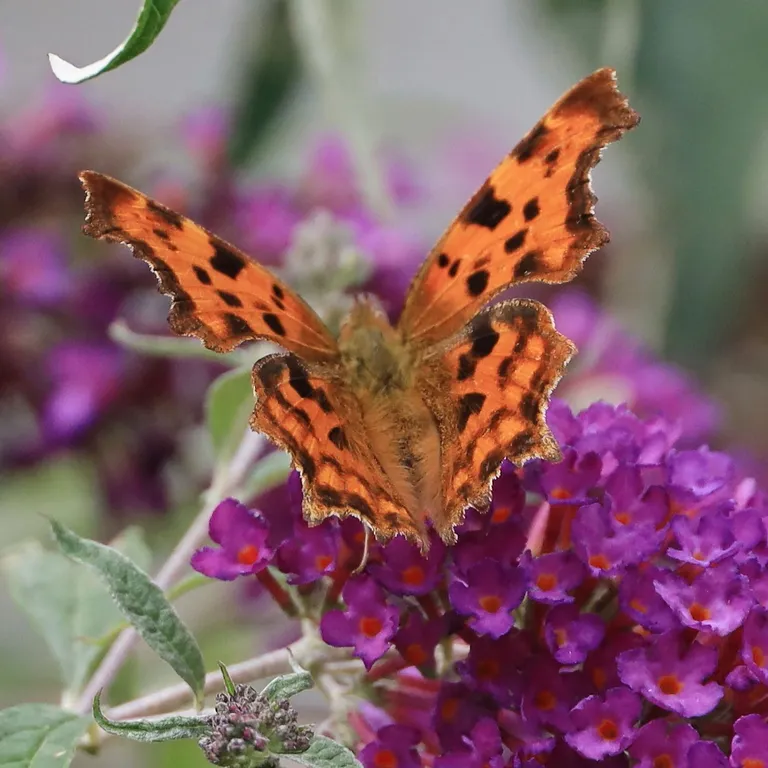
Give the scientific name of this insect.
Polygonia c-album
